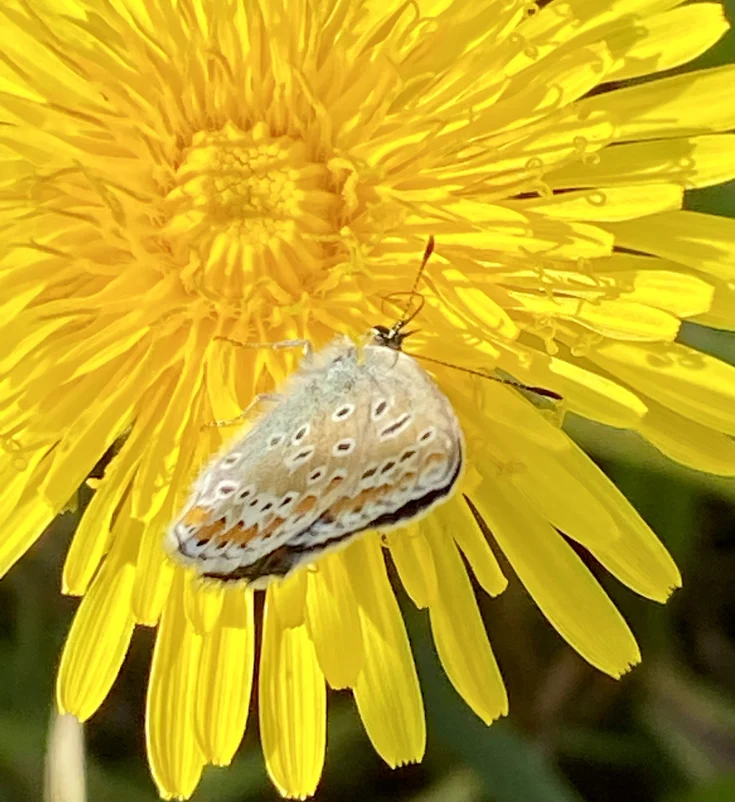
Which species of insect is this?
Polyommatus icarus
